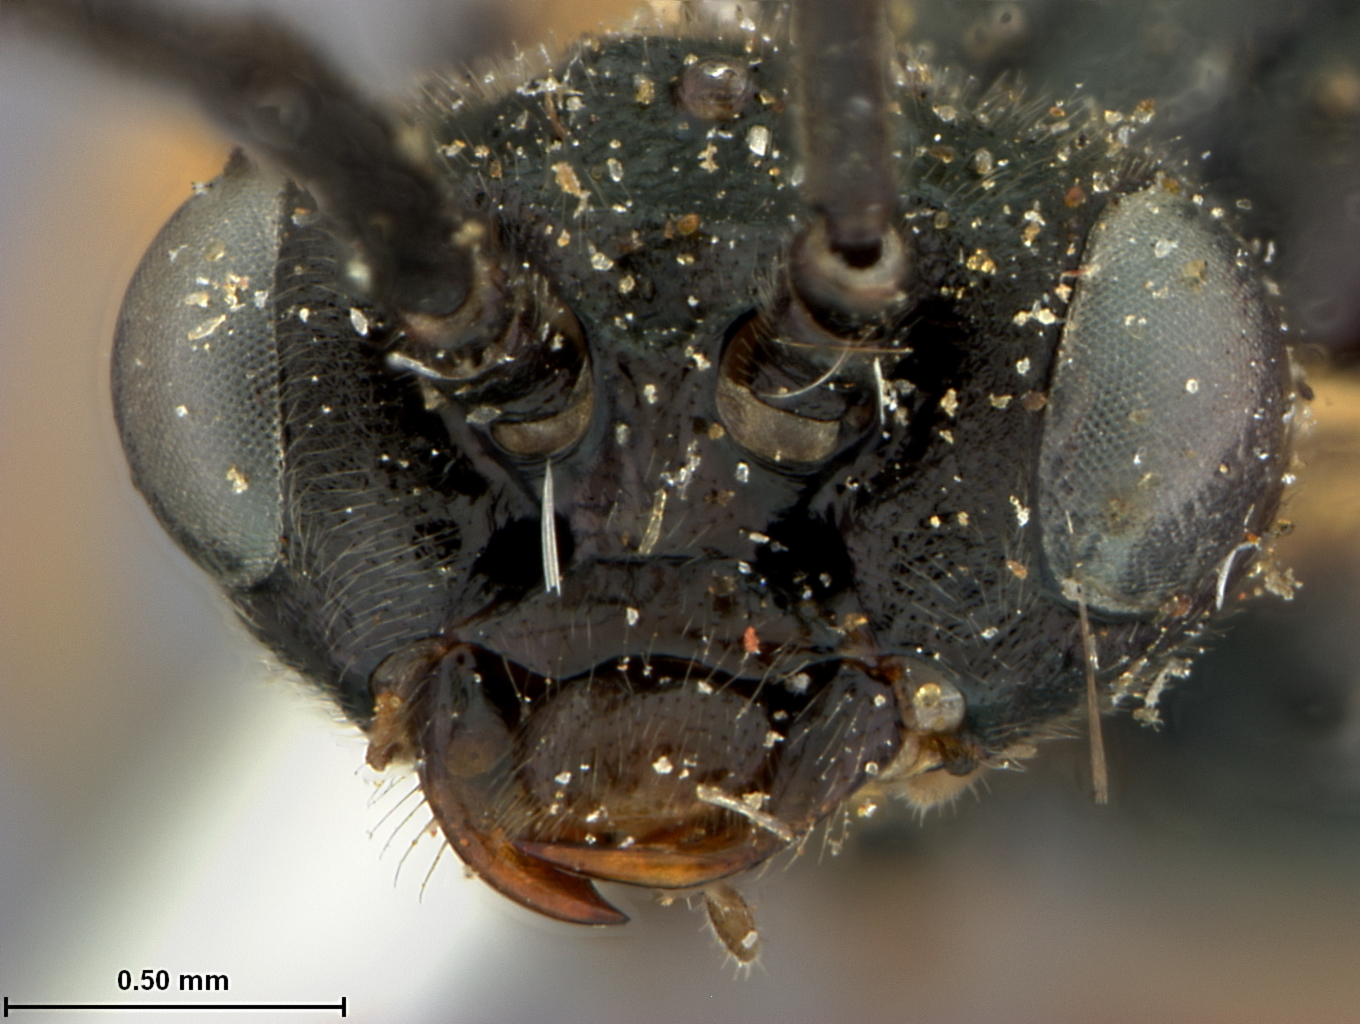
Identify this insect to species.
Pachynematus orarius
